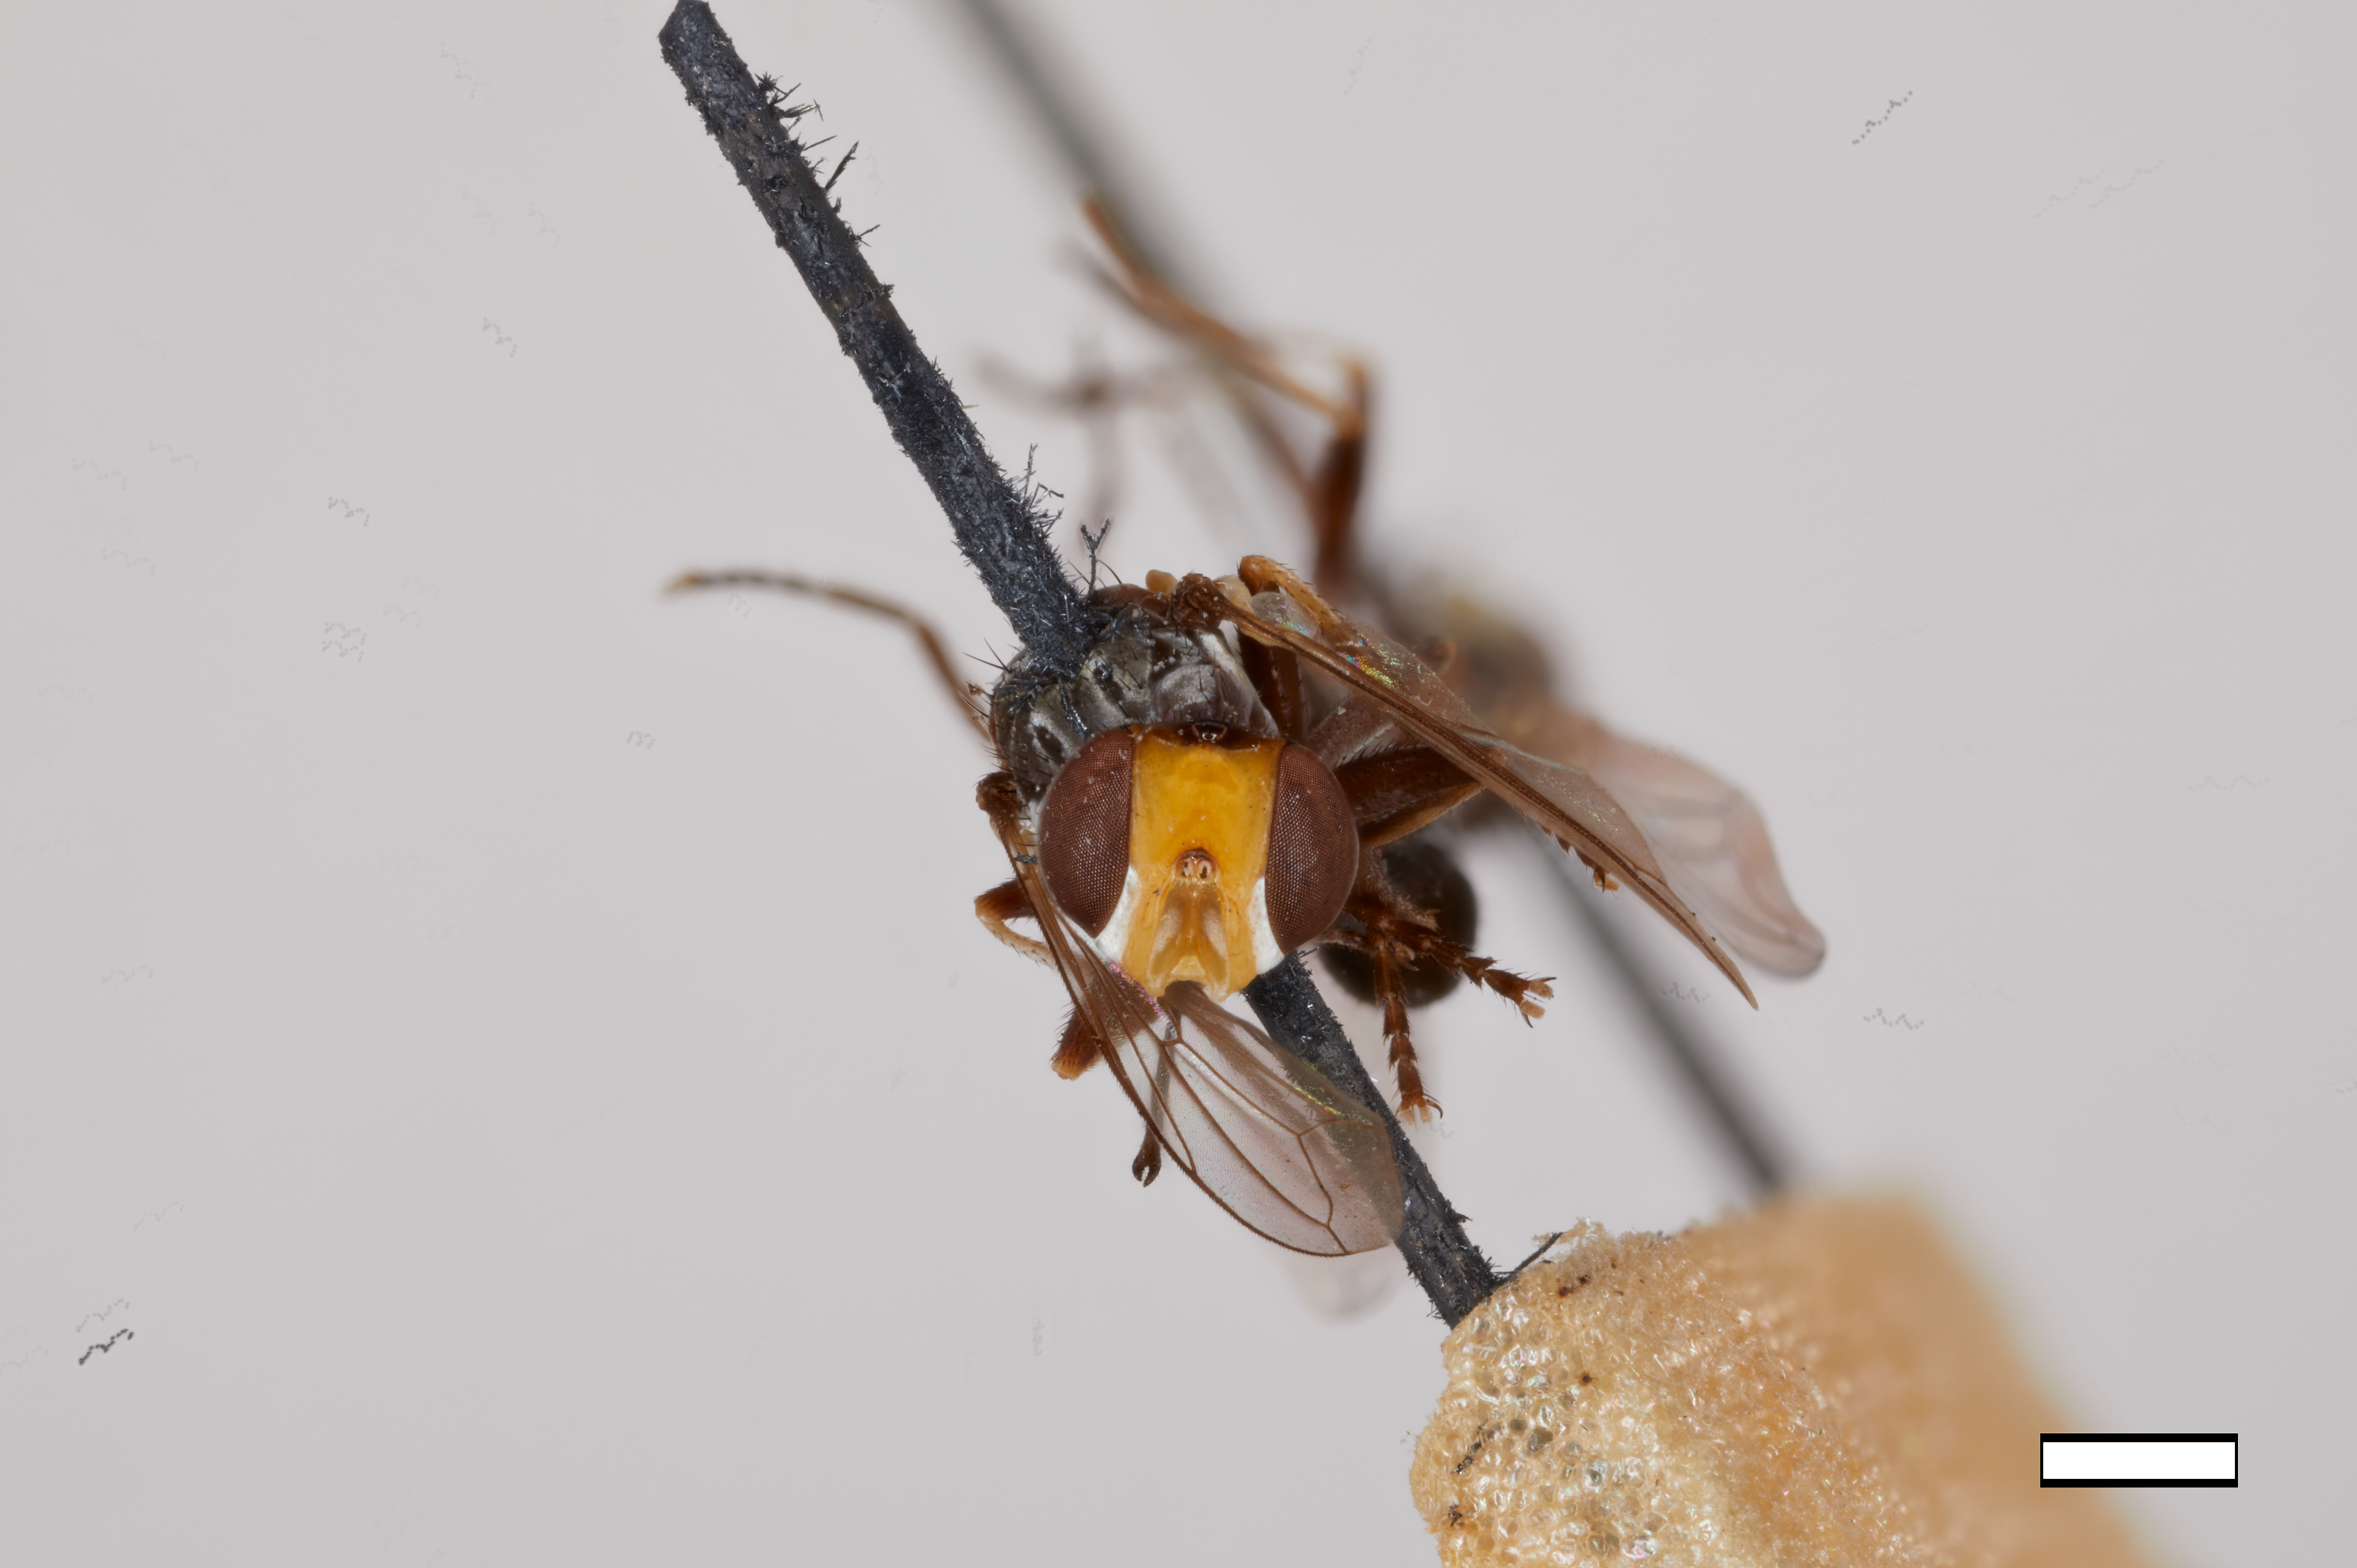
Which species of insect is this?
Microconops fasciatus
